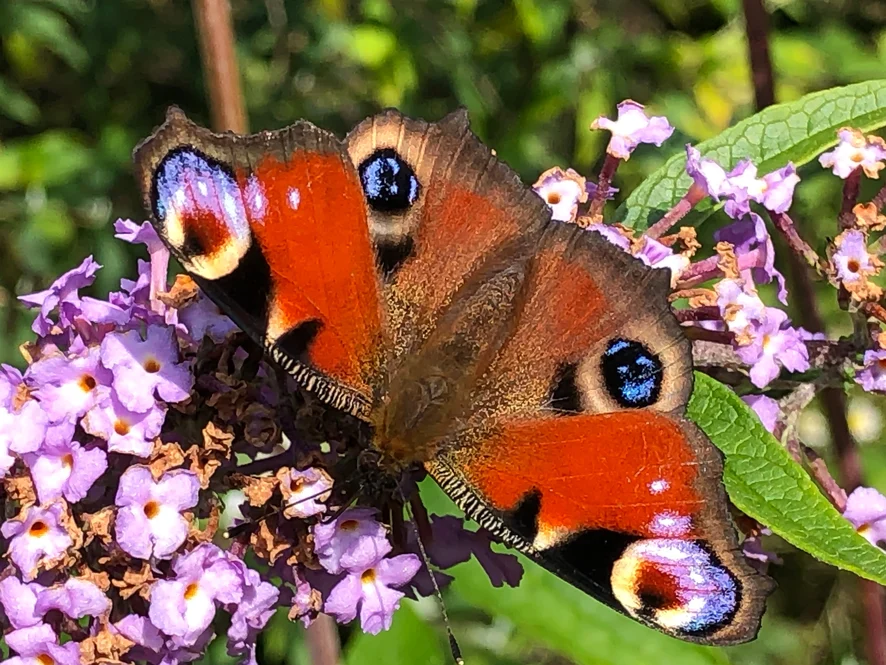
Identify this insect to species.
Aglais io
